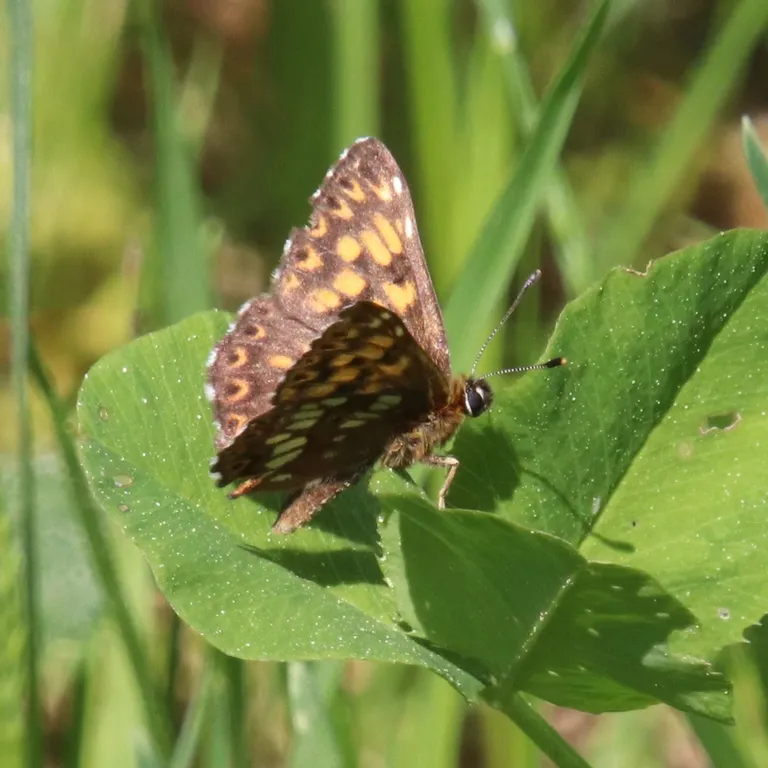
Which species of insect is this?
Hamearis lucina
